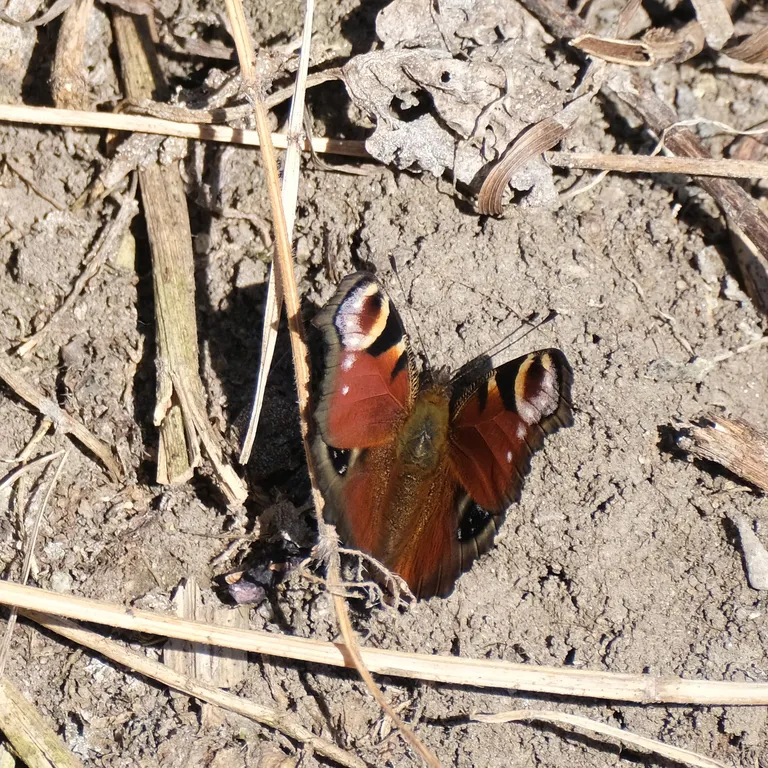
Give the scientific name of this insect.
Aglais io
